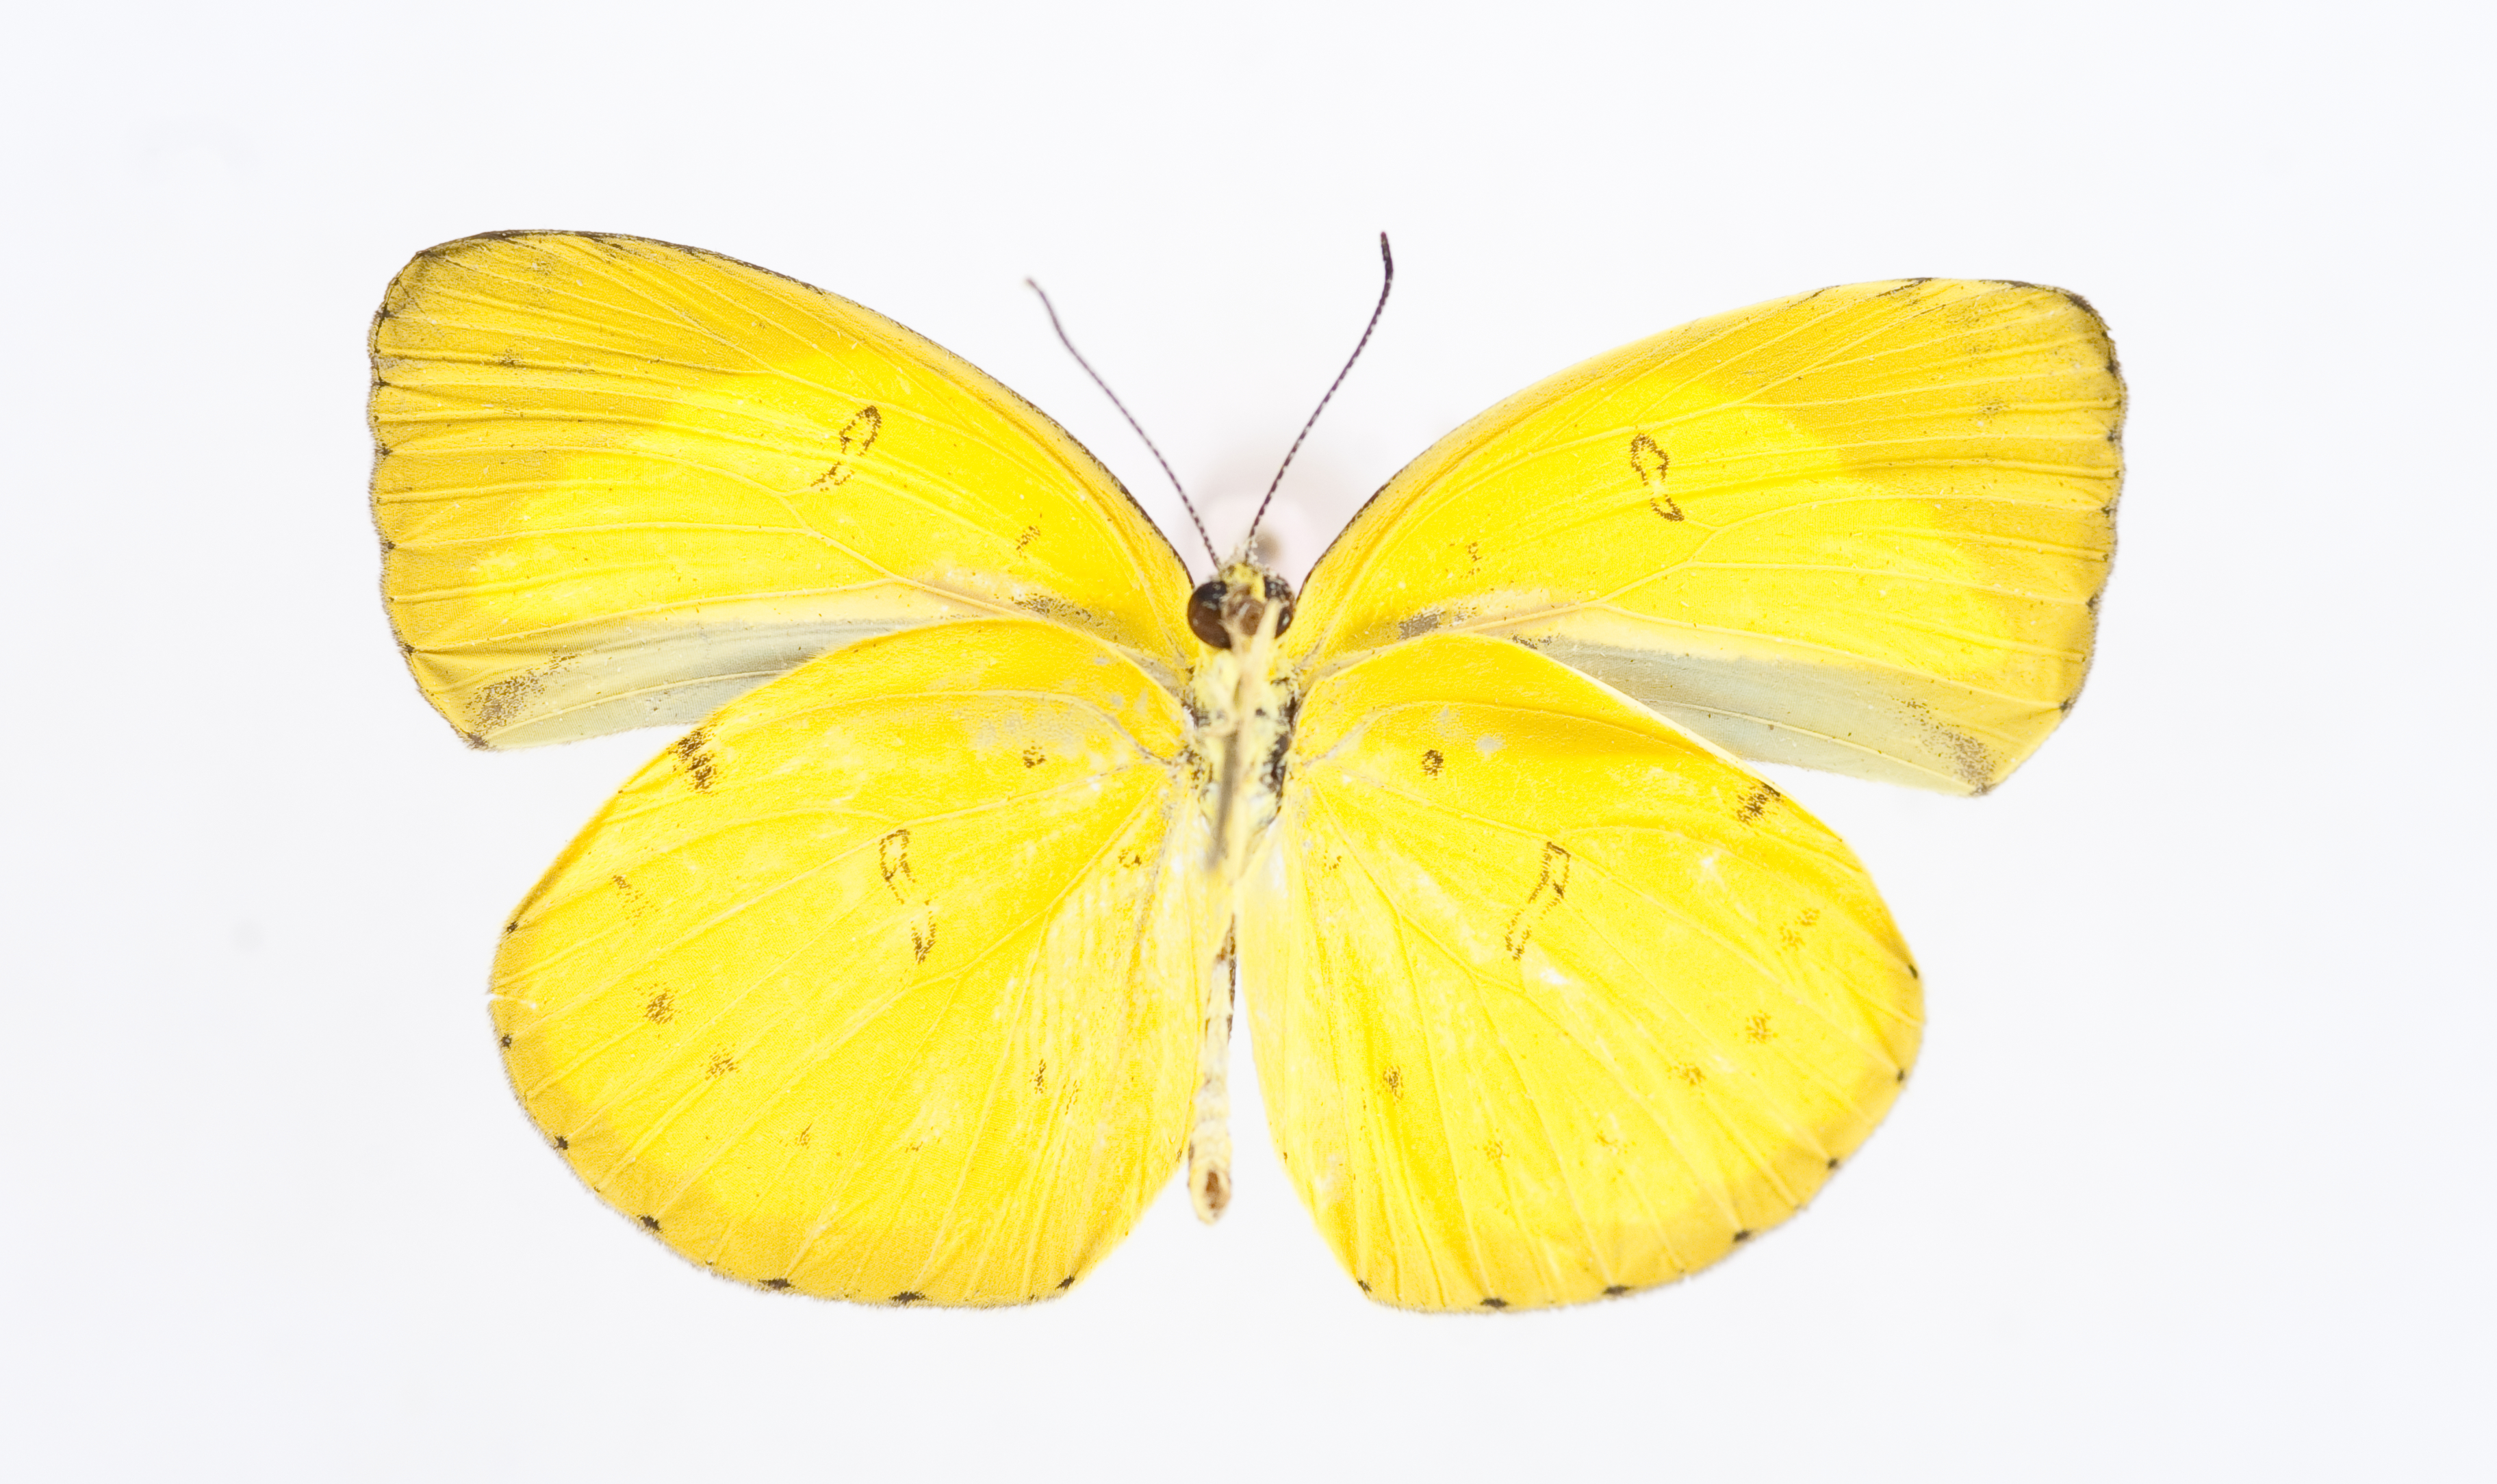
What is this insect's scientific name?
Eurema nicevillei
